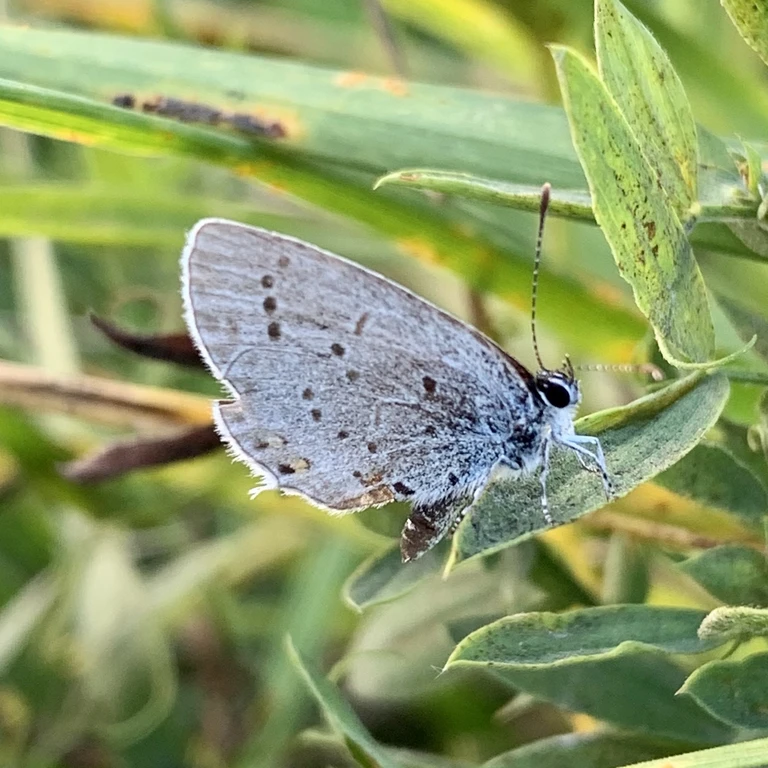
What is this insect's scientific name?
Cupido argiades (also Elkalyce argiades)
